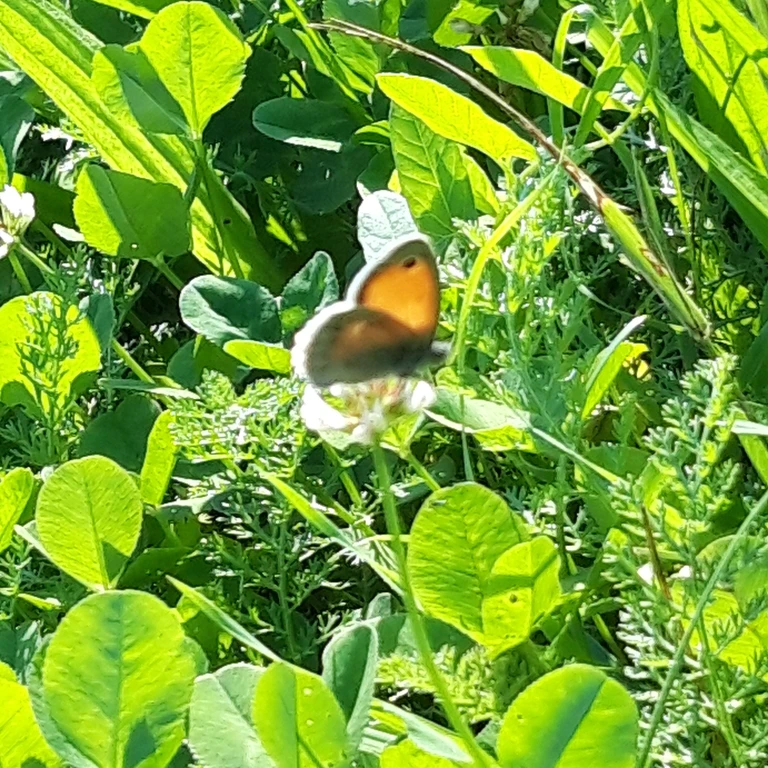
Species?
Coenonympha pamphilus
